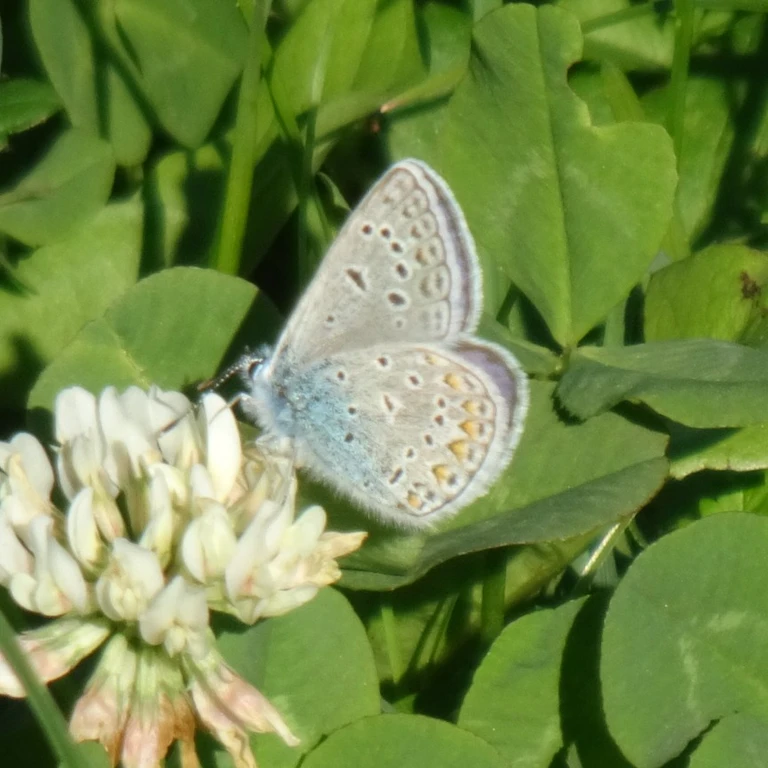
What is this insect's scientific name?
Polyommatus icarus
